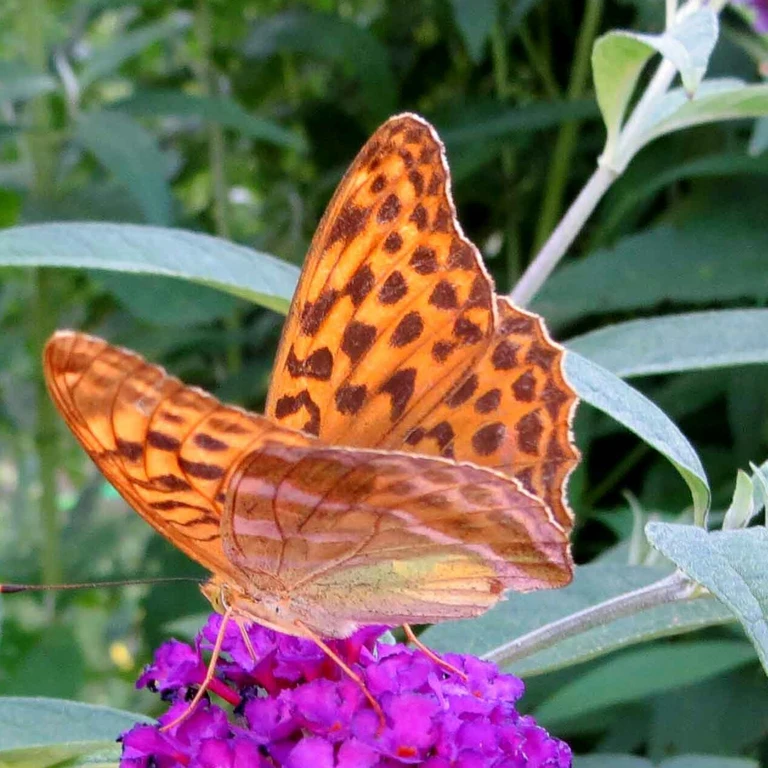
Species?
Argynnis paphia
